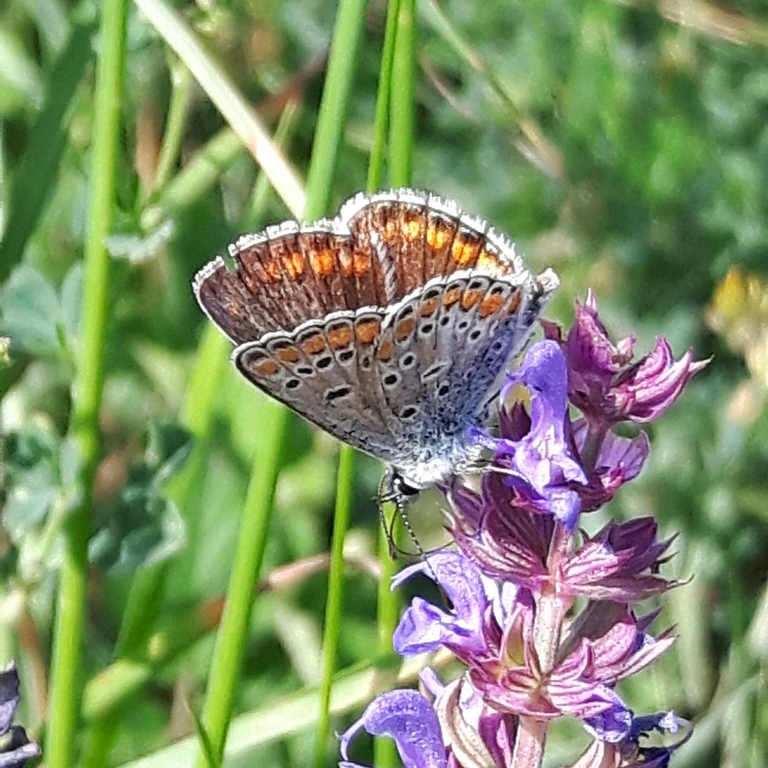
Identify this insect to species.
Aricia agestis/artaxerxes
